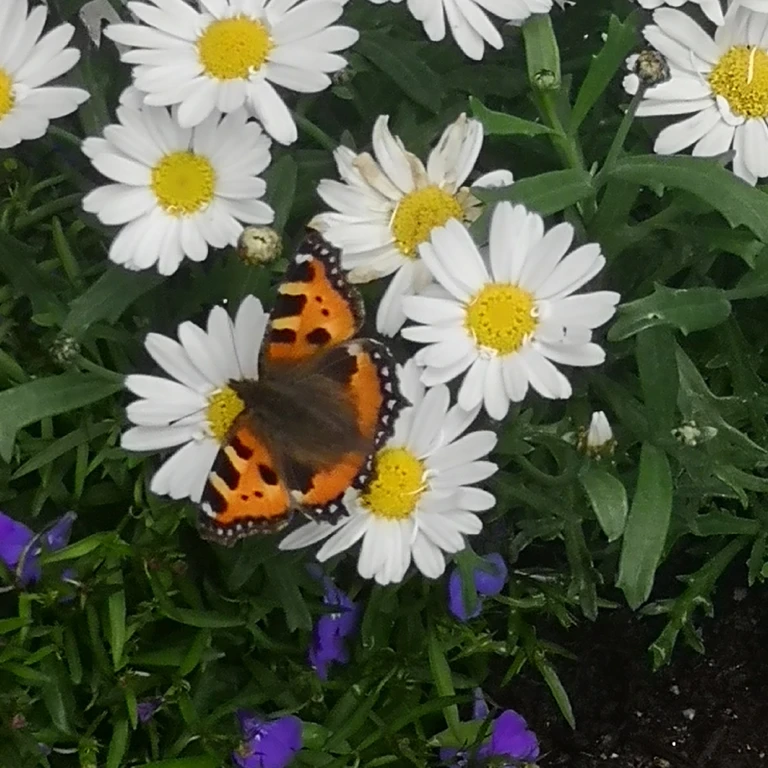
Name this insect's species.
Aglais urticae
